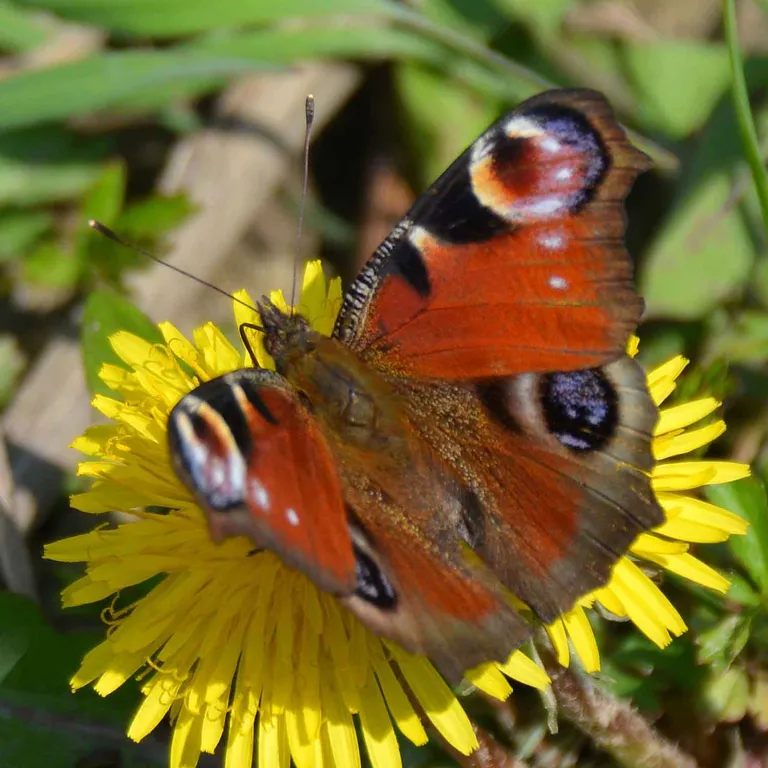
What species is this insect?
Aglais io
